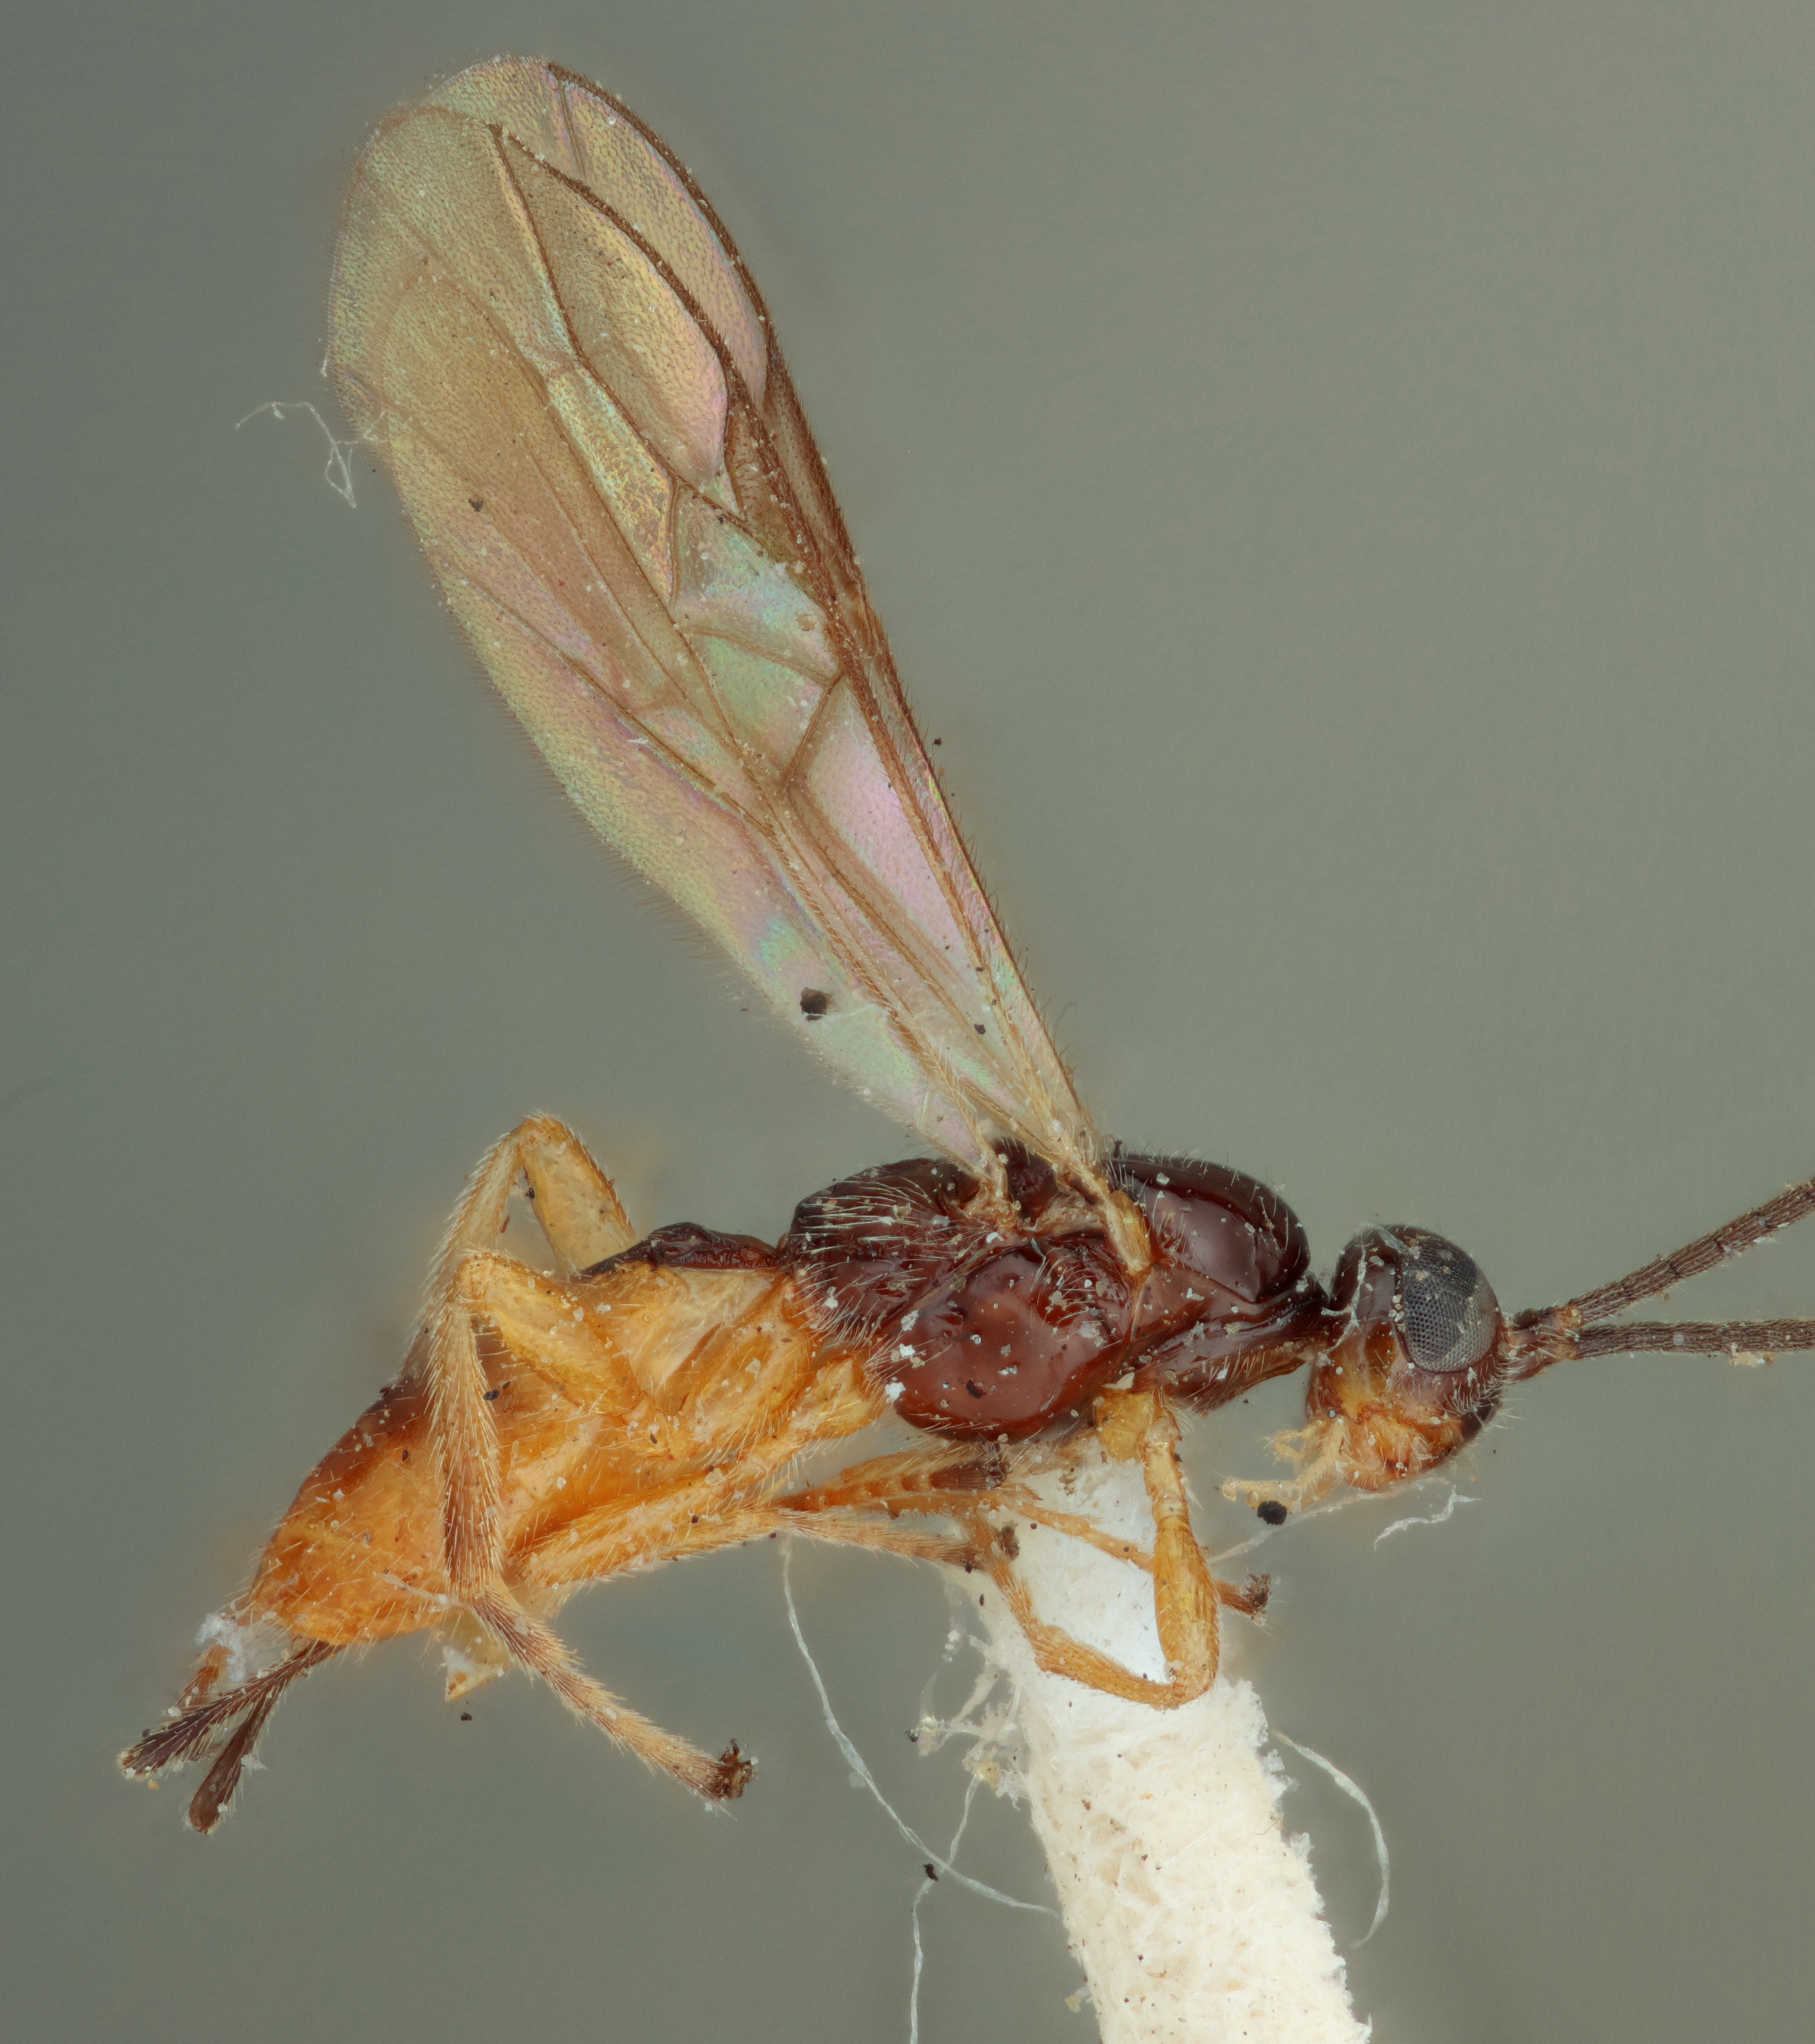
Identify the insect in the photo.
Bracon meromyzae
